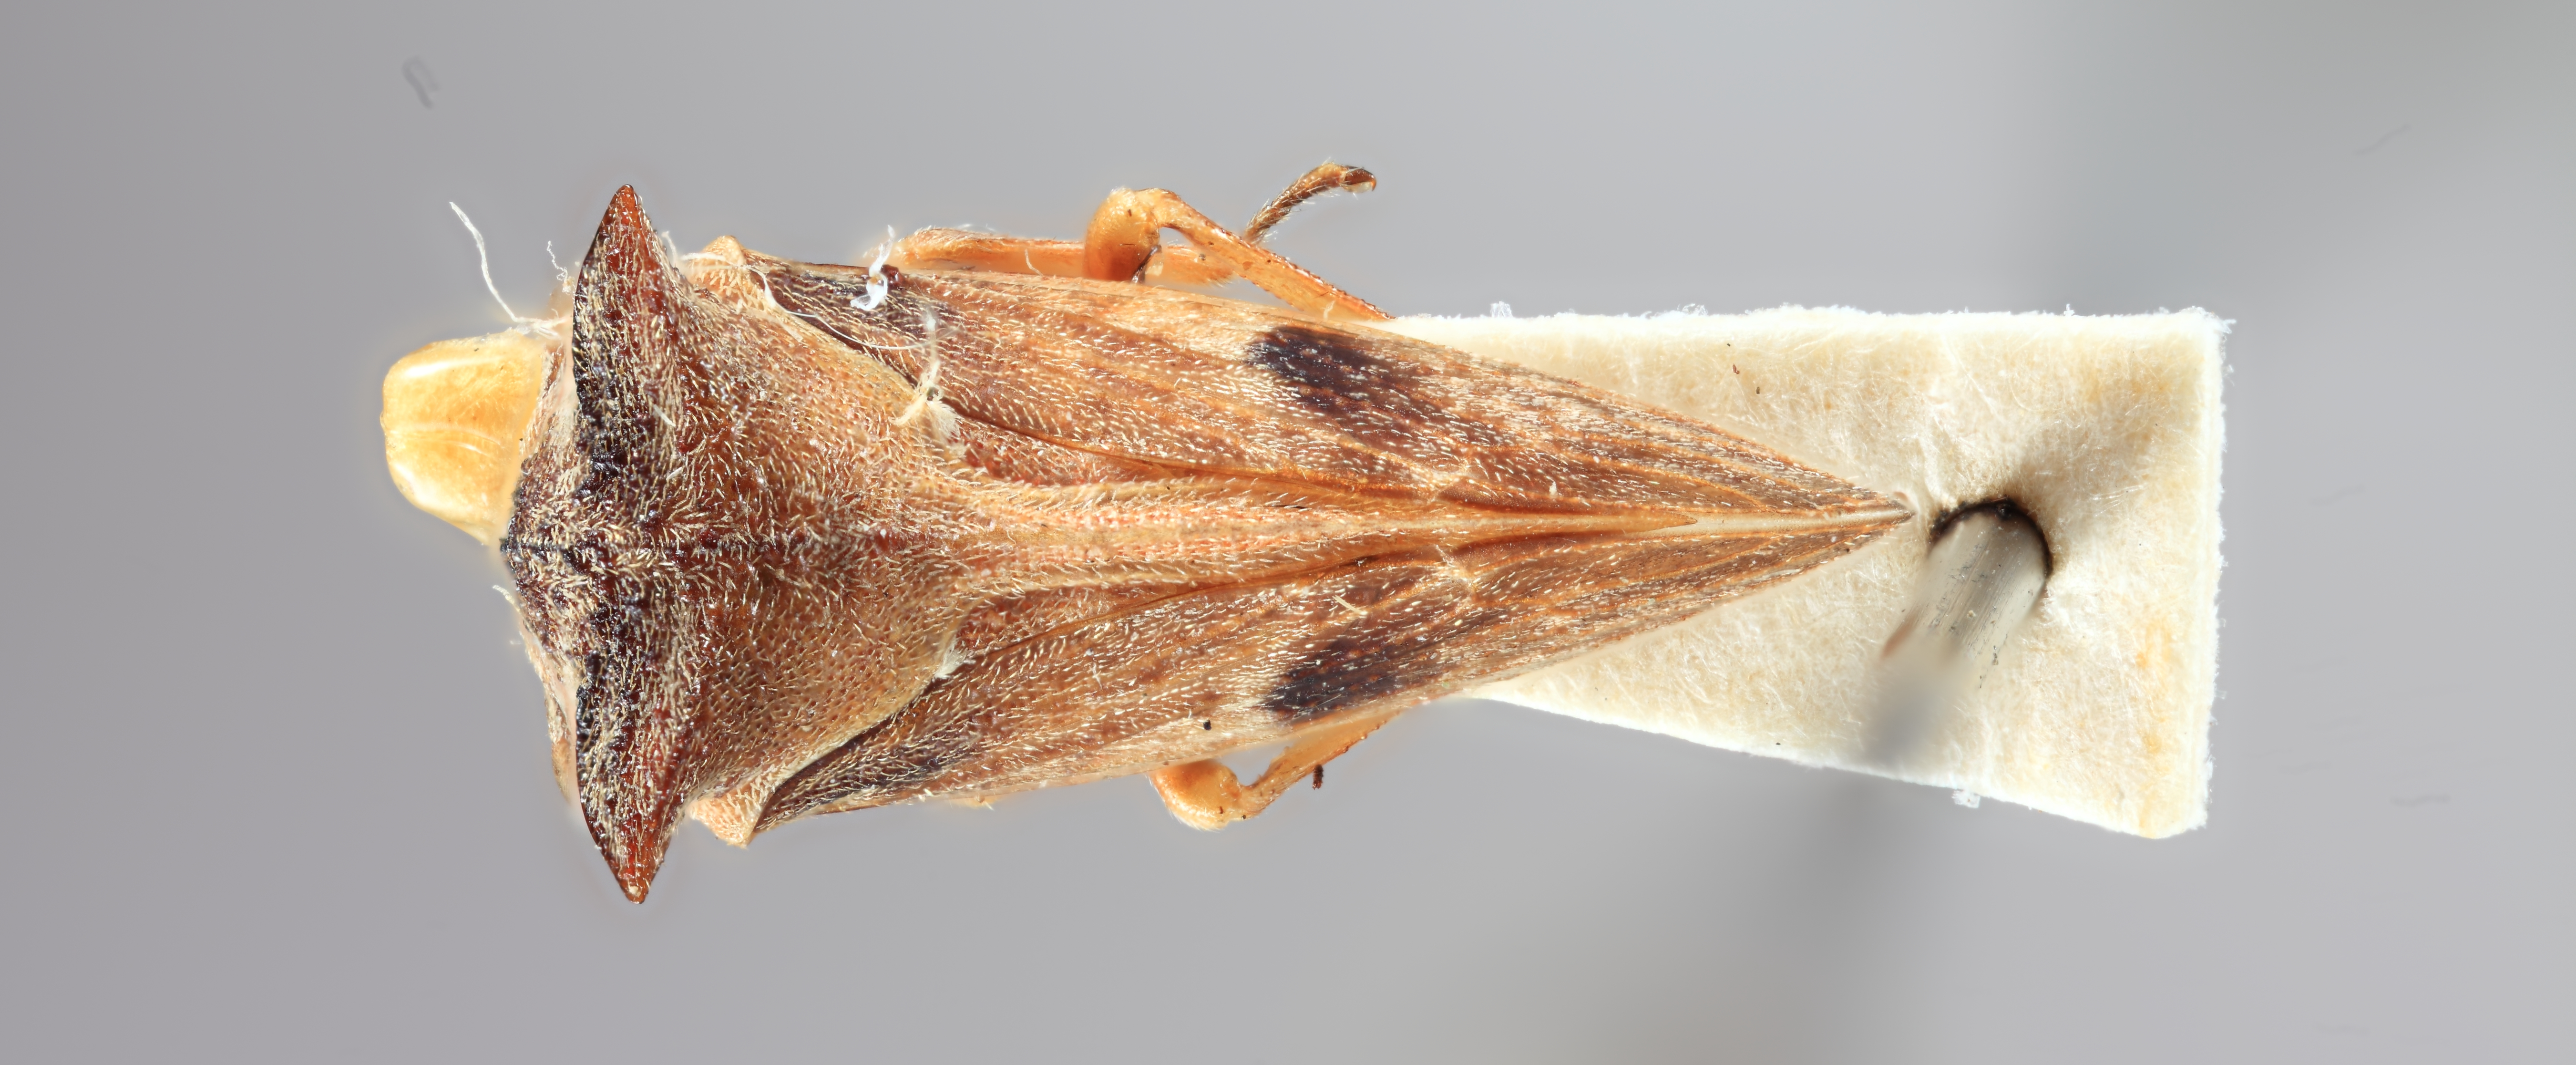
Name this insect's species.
Xiphistes maculipennis
